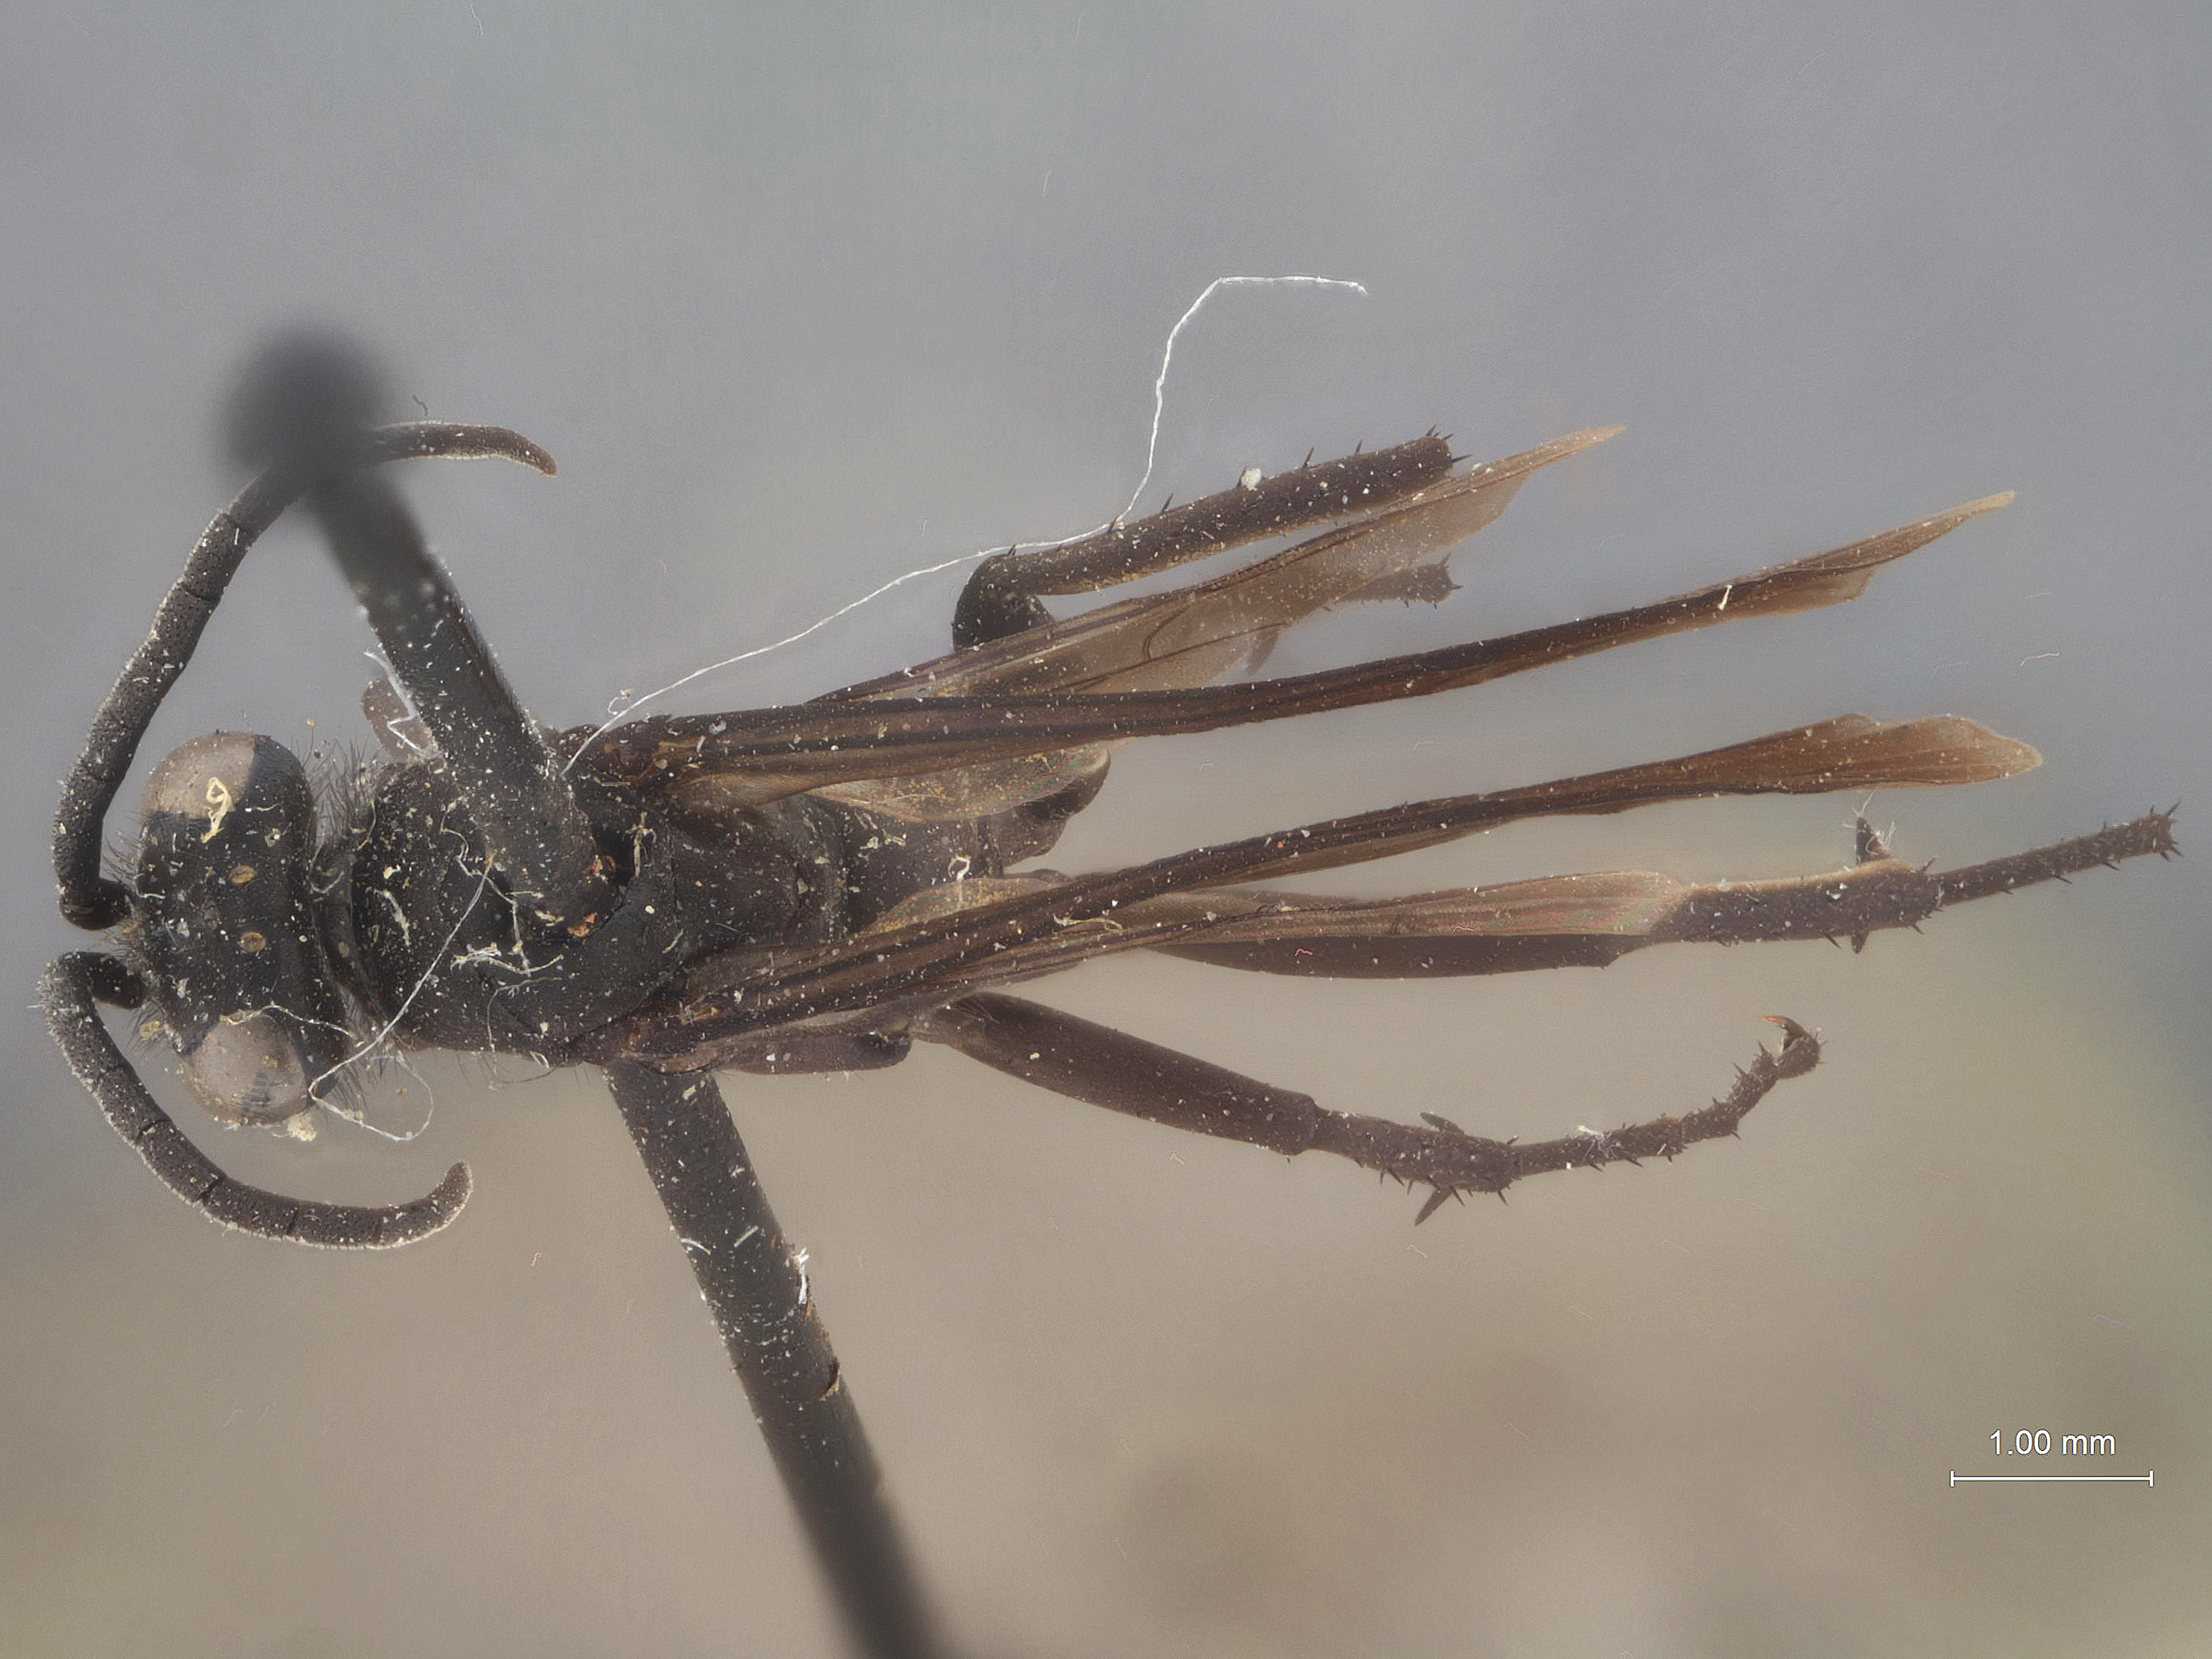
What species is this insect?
Arachnospila parvus
